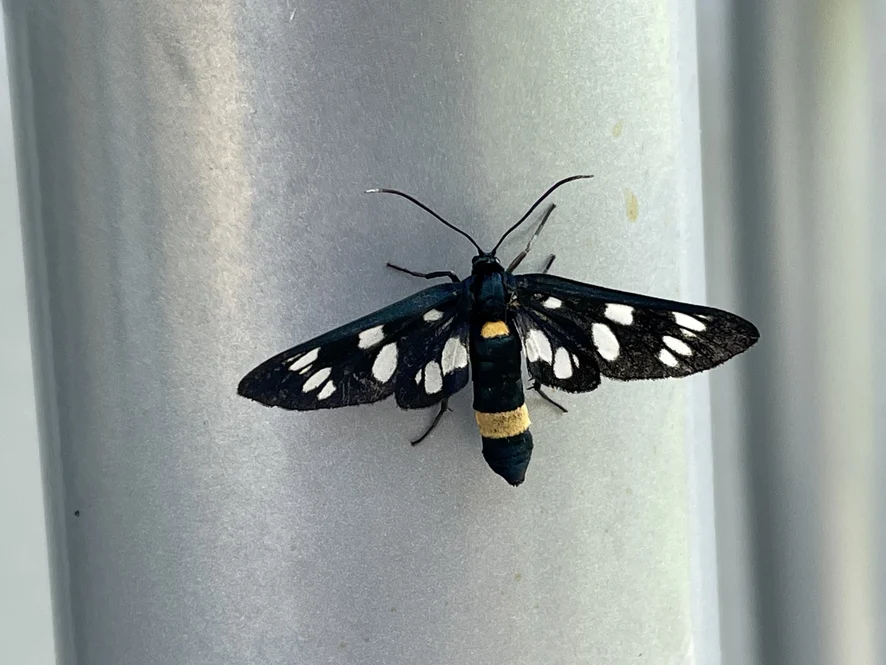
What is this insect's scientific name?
Amata phegea
